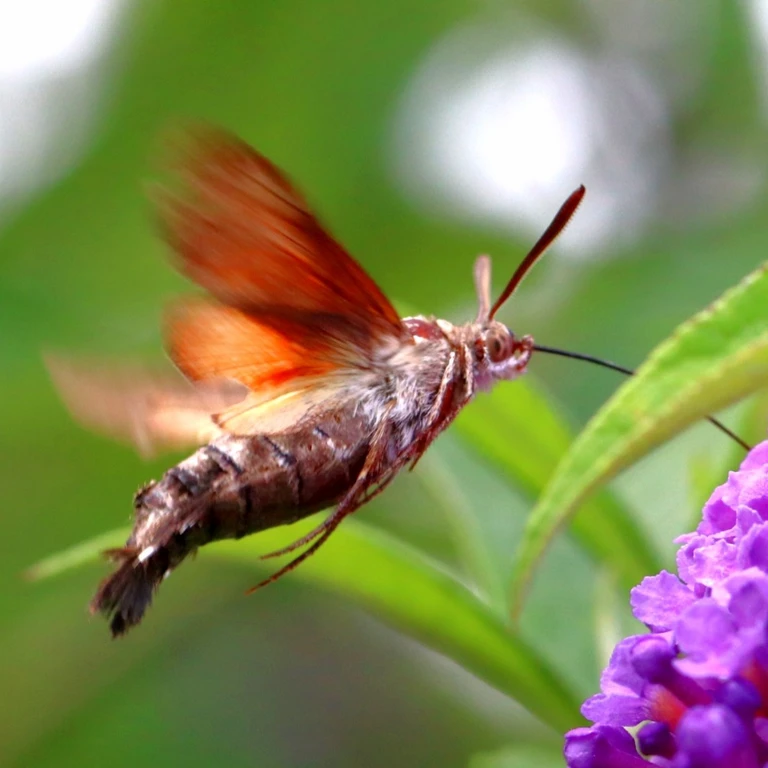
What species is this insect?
Macroglossum stellatarum
